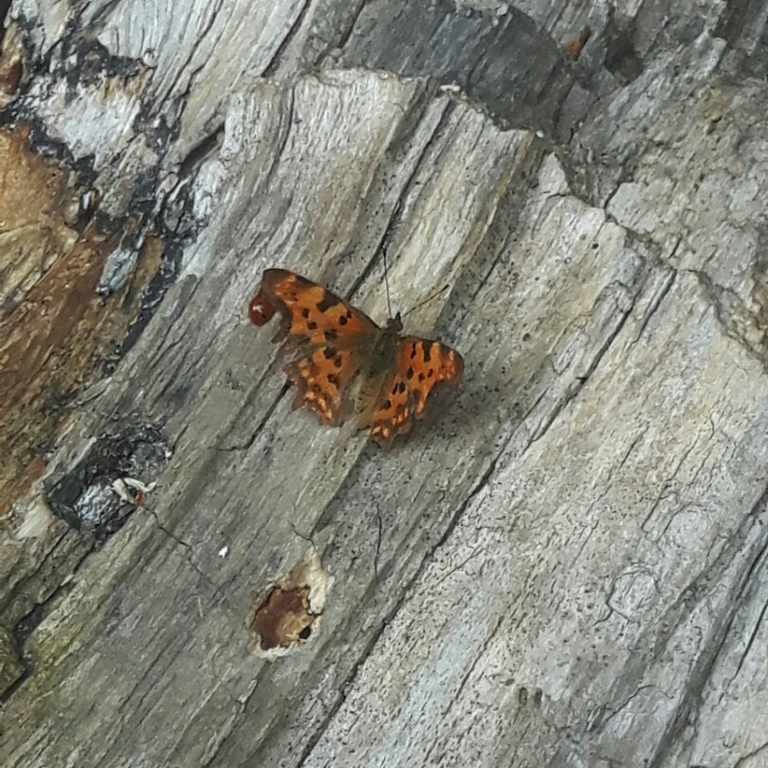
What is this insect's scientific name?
Polygonia c-album
